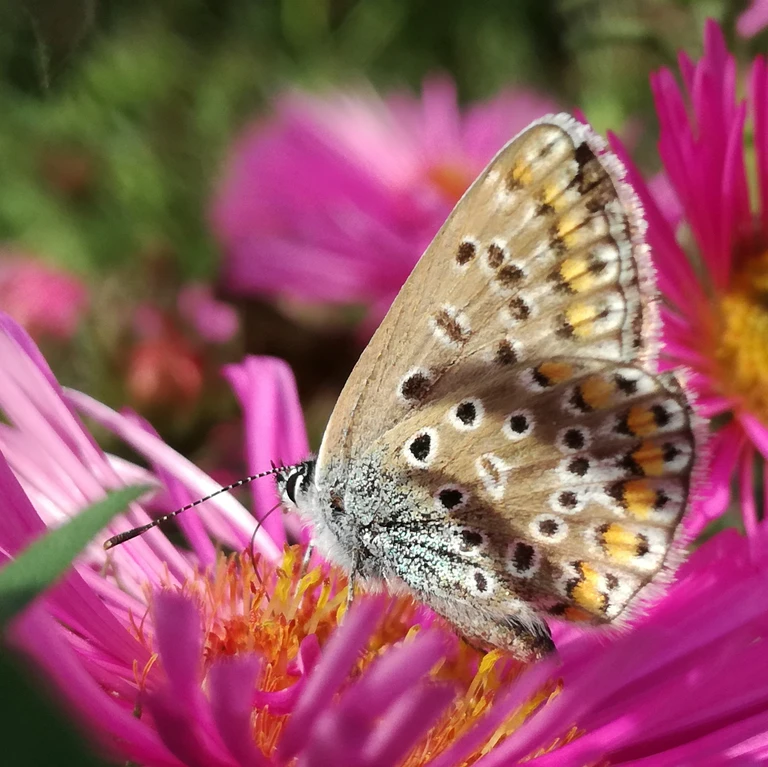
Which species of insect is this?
Polyommatus icarus
